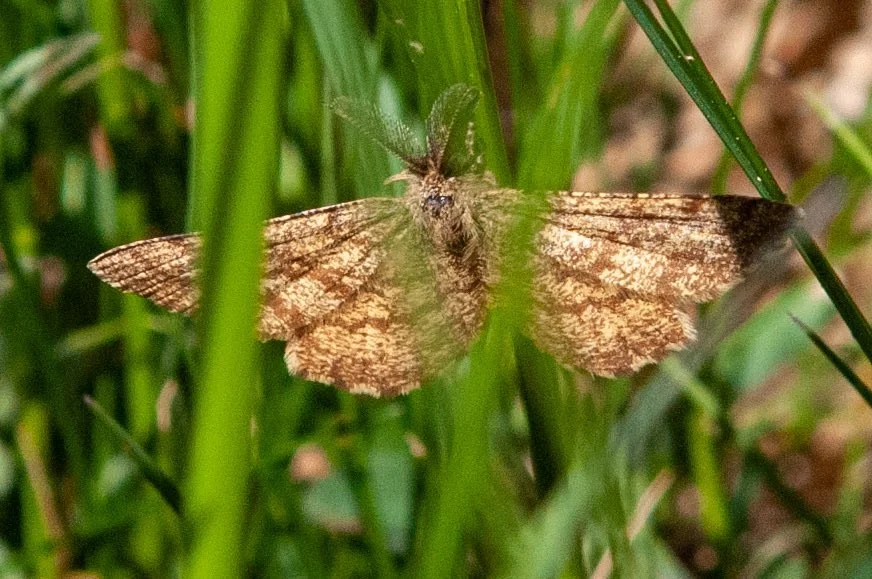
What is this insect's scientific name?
Ematurga atomaria
